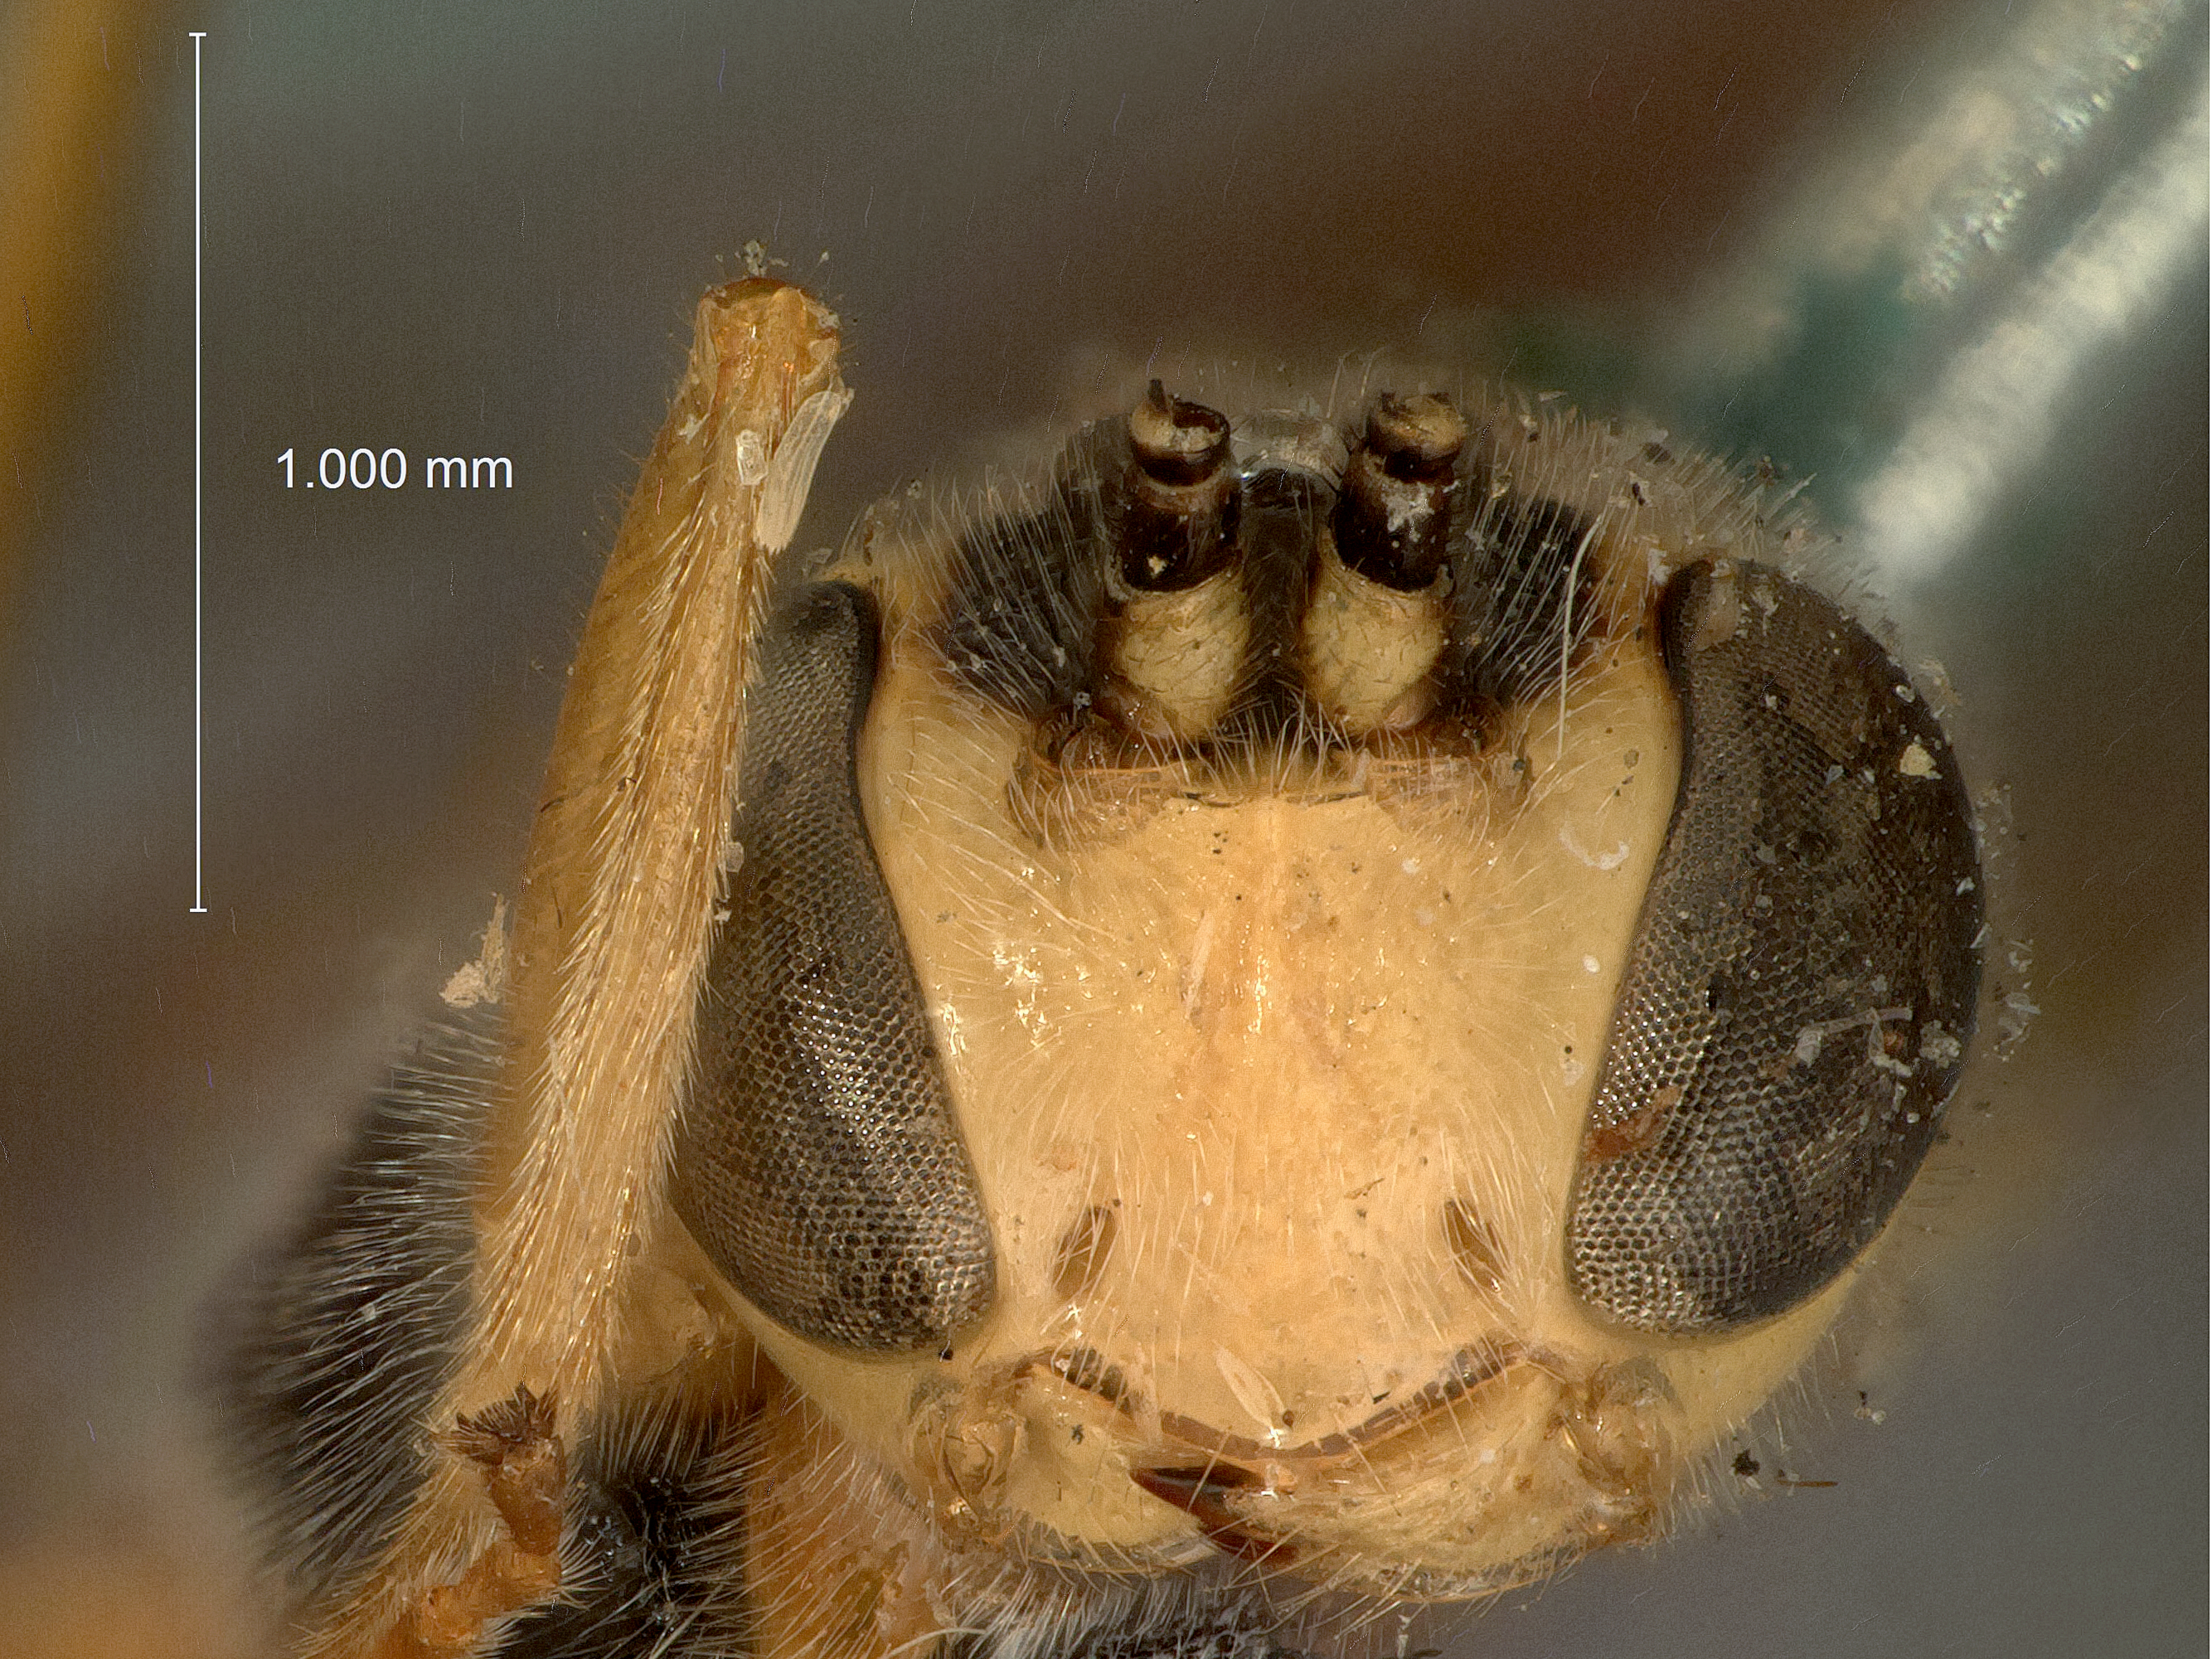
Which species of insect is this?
Atrometus alaskensis
